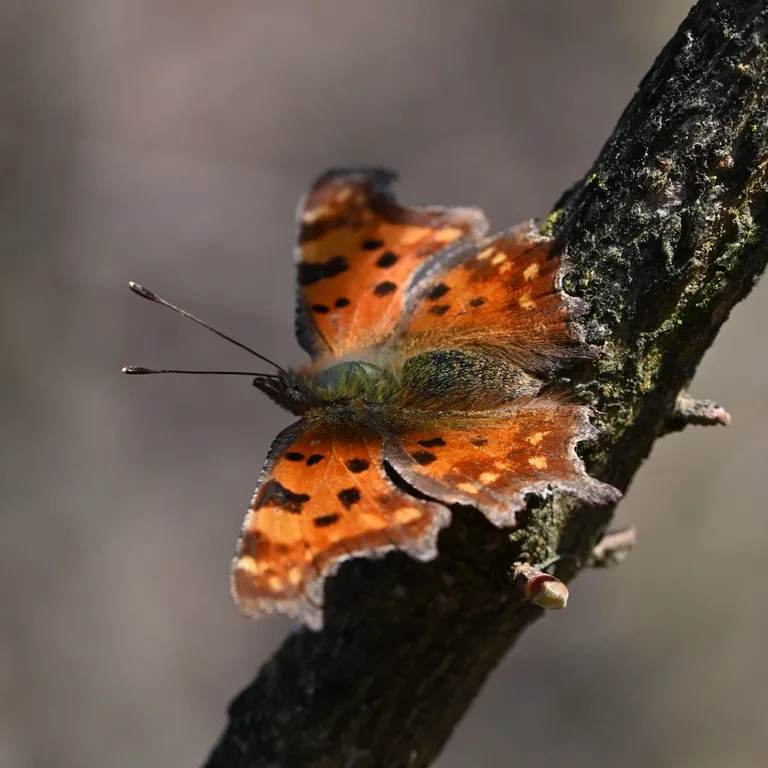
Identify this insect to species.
Polygonia c-album
